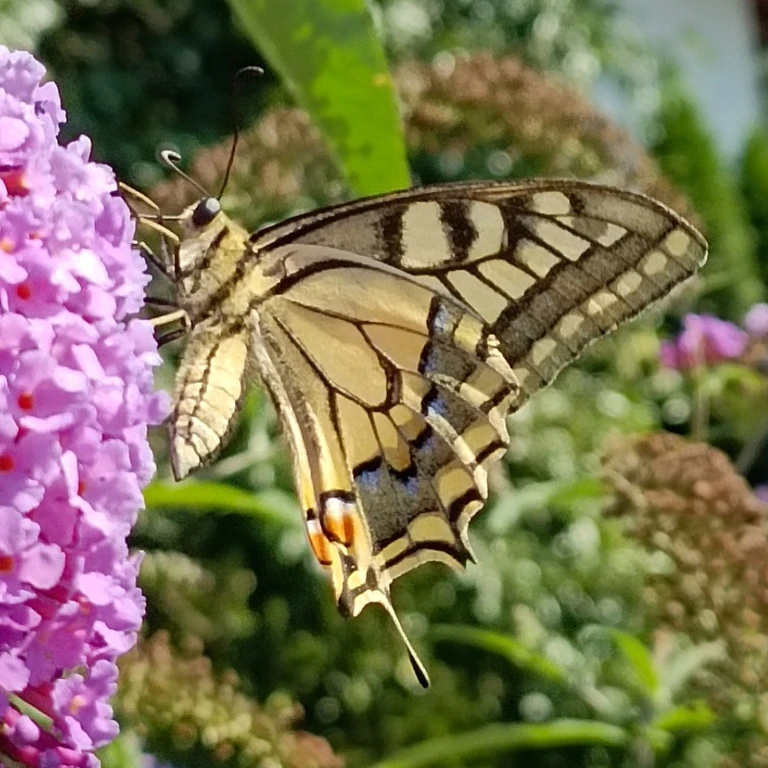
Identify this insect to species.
Papilio machaon
